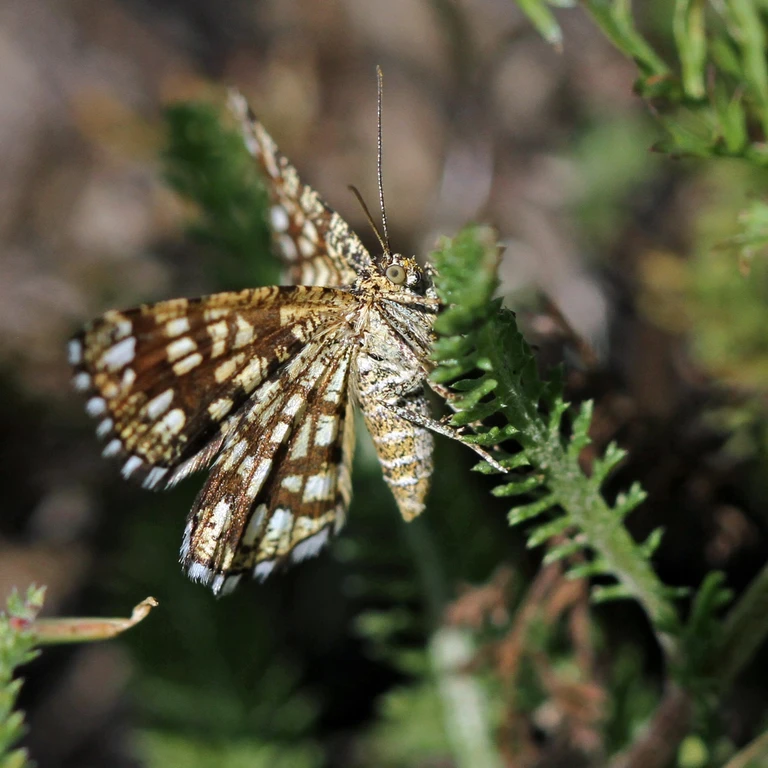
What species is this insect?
Chiasmia clathrata
